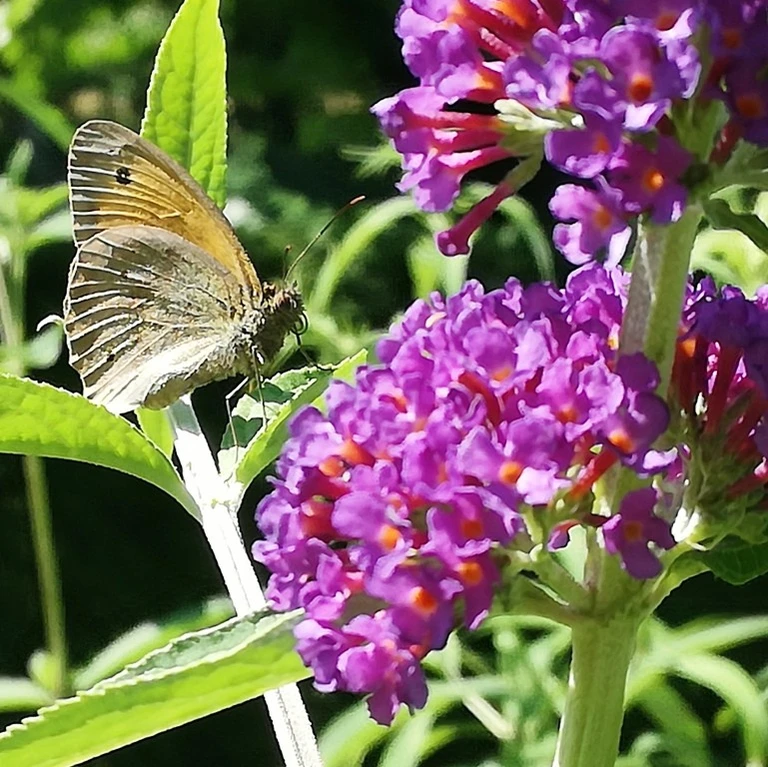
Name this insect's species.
Maniola jurtina
